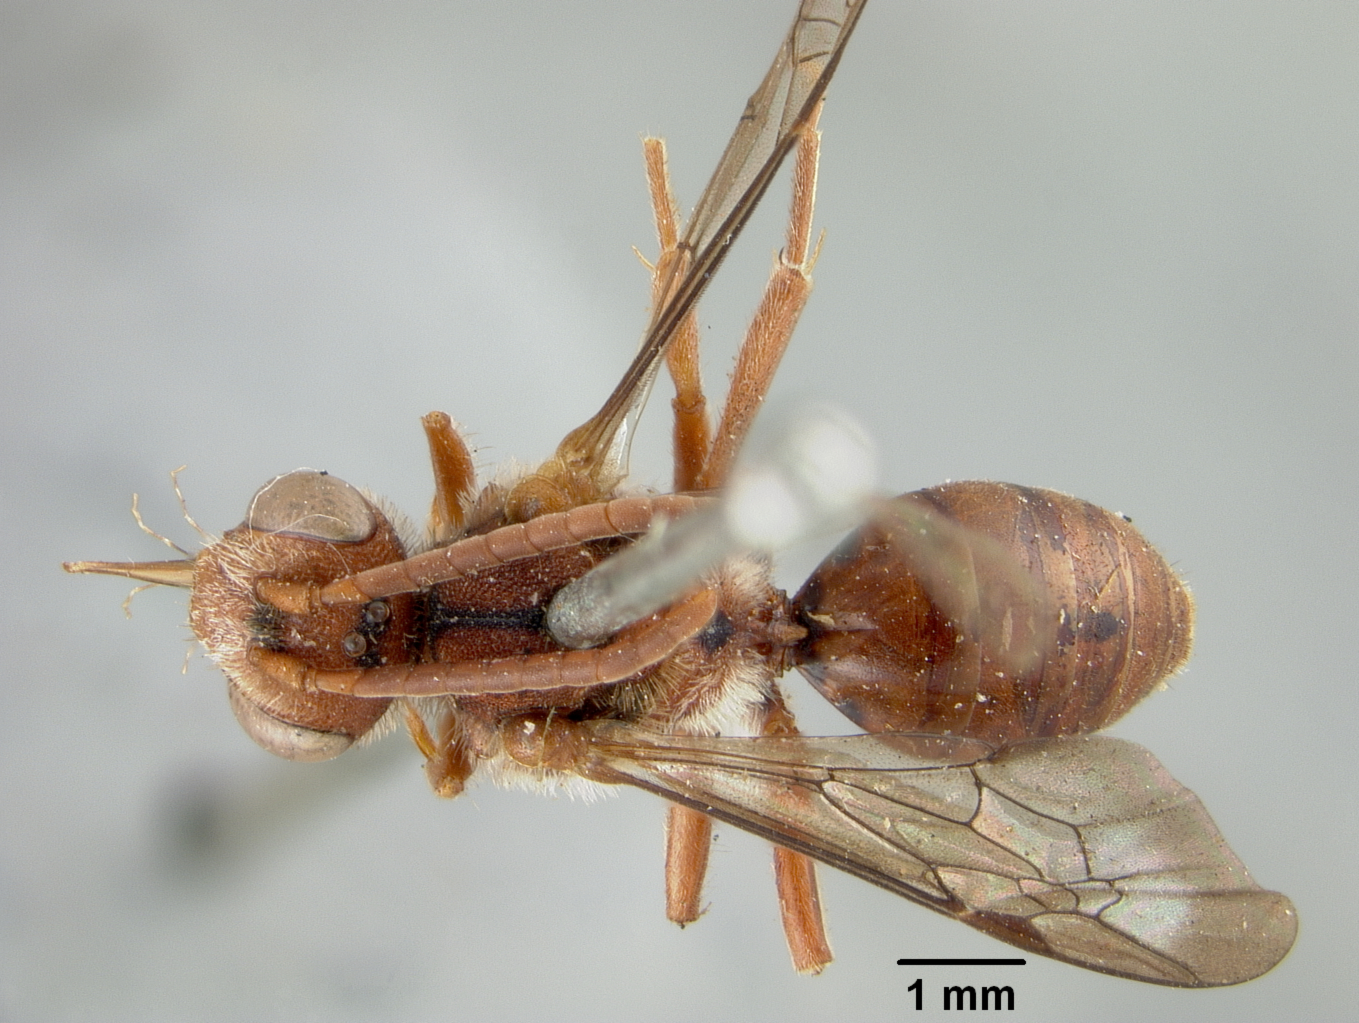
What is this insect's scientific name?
Nomada louisianae
